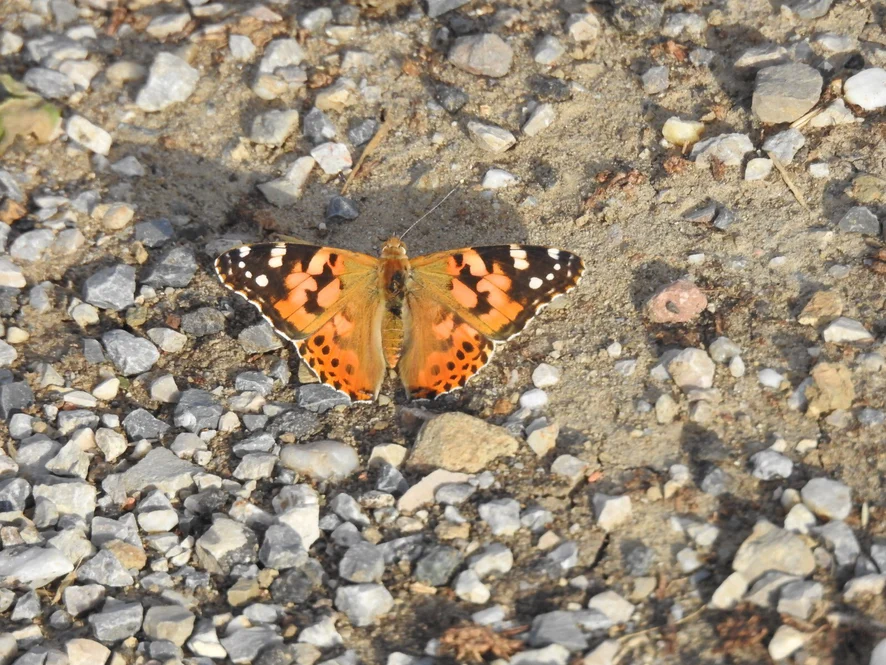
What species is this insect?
Vanessa cardui
